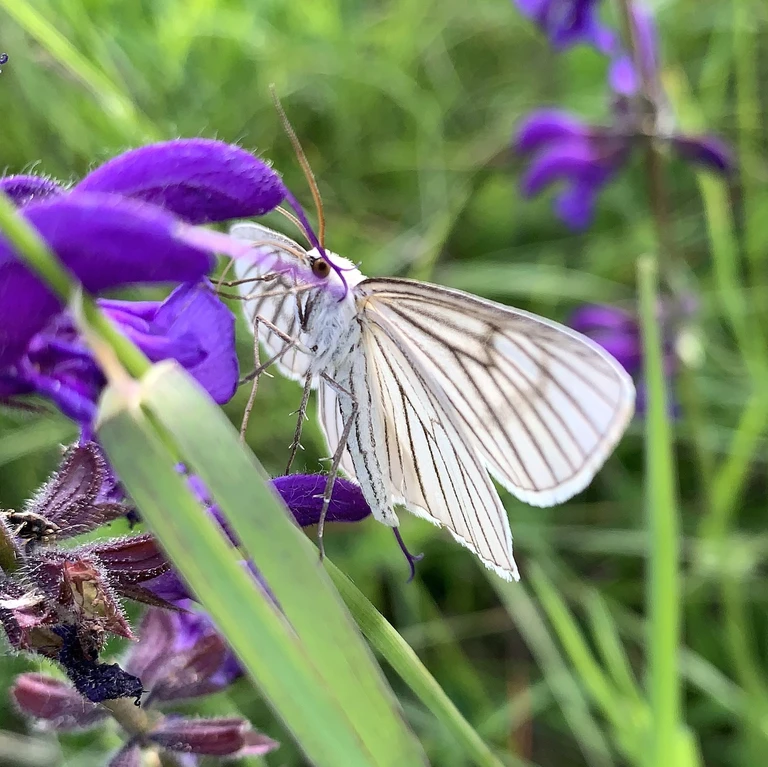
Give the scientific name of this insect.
Siona lineata
